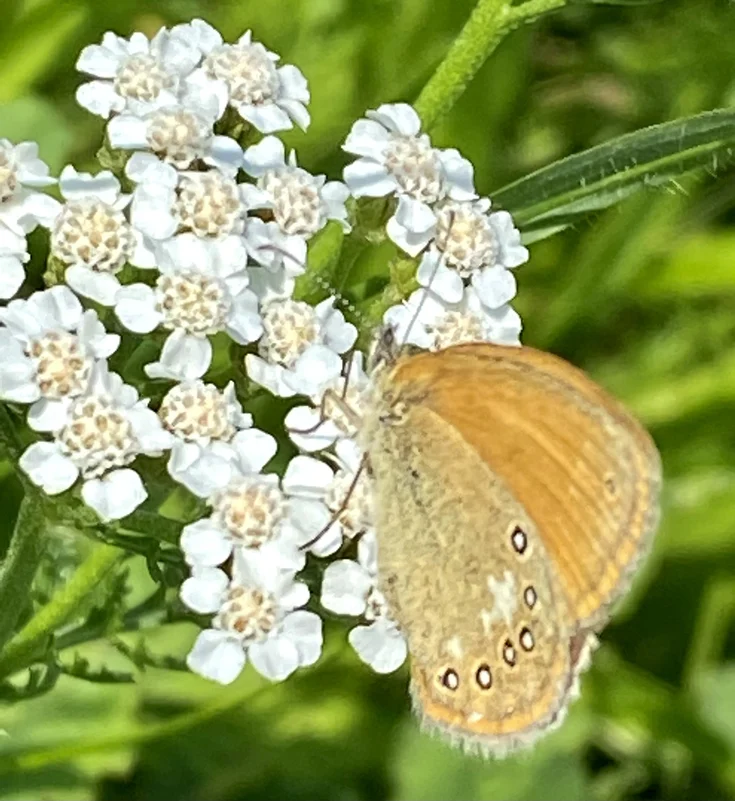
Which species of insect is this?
Coenonympha glycerion (also Coenonympha iphis)
